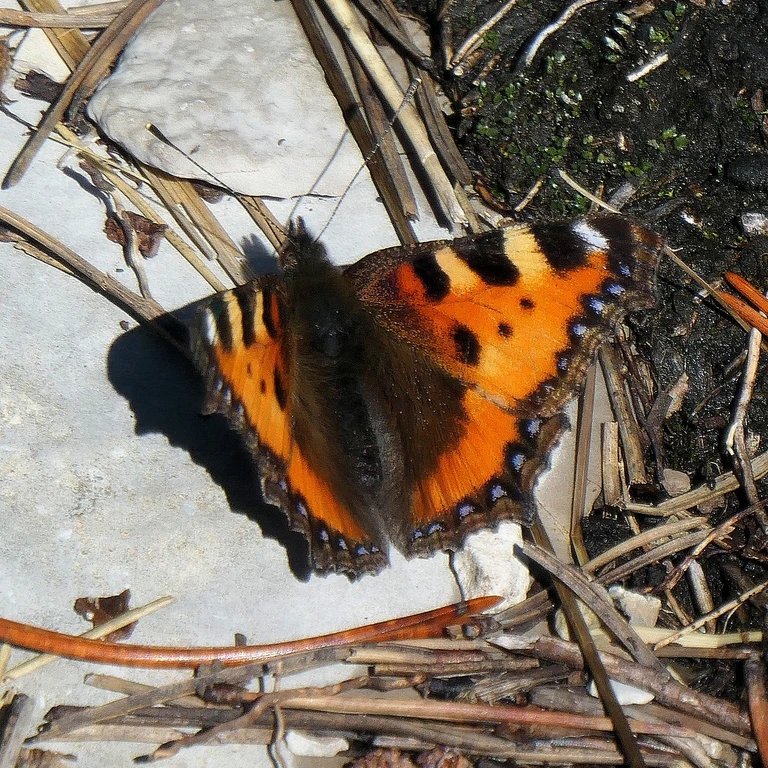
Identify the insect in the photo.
Aglais urticae
